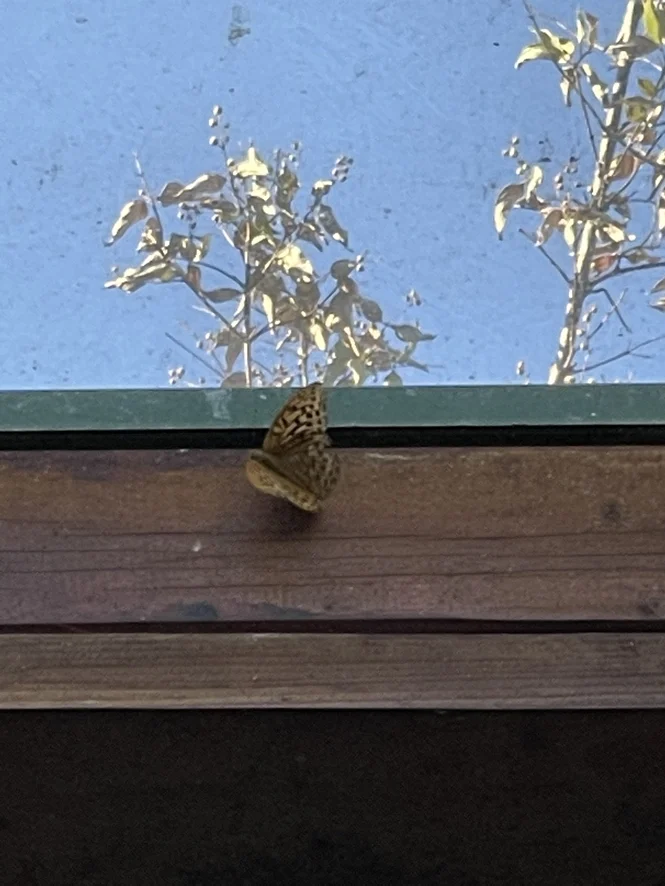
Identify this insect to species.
Argynnis paphia
